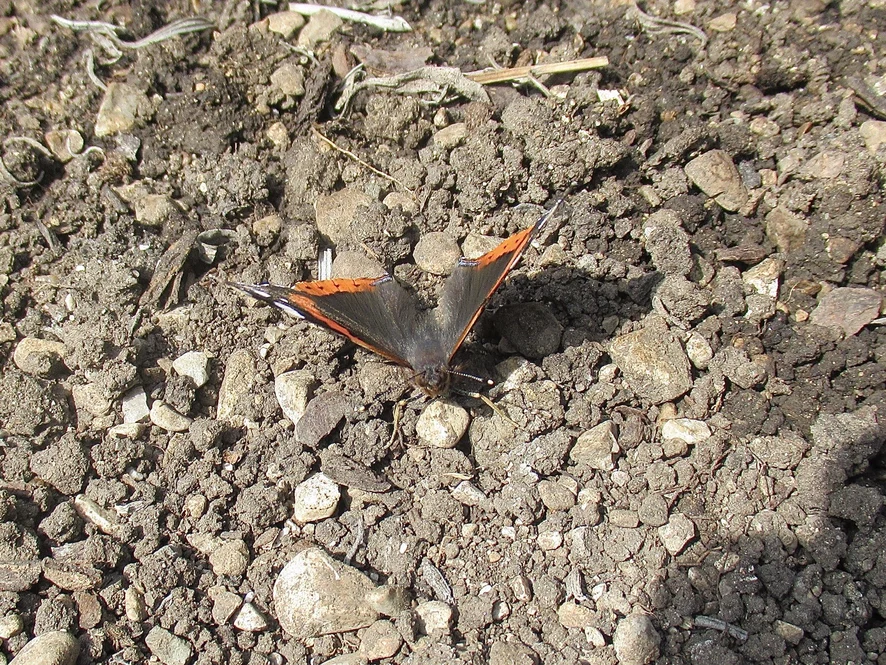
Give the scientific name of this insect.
Vanessa atalanta
